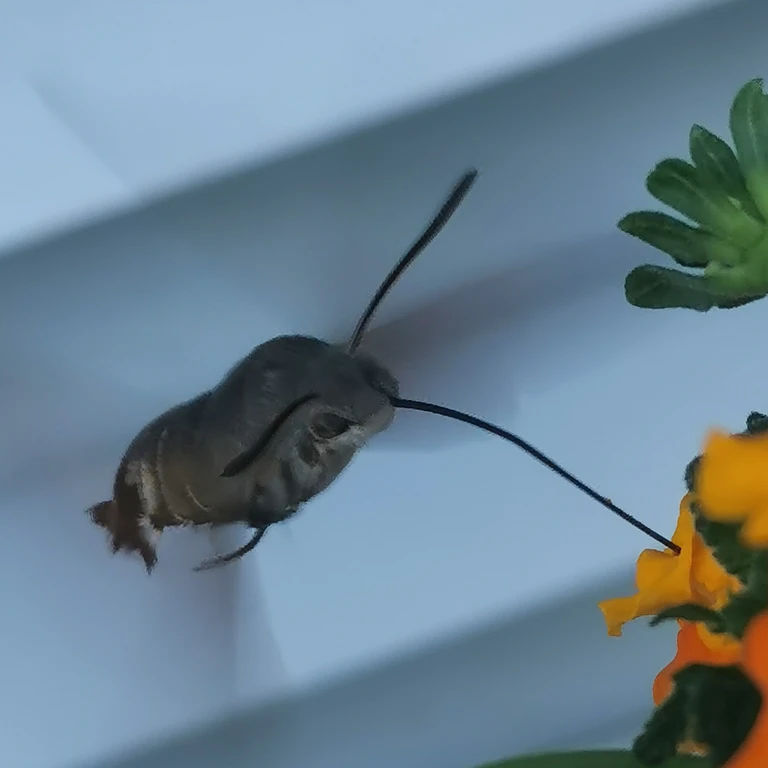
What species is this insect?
Macroglossum stellatarum
